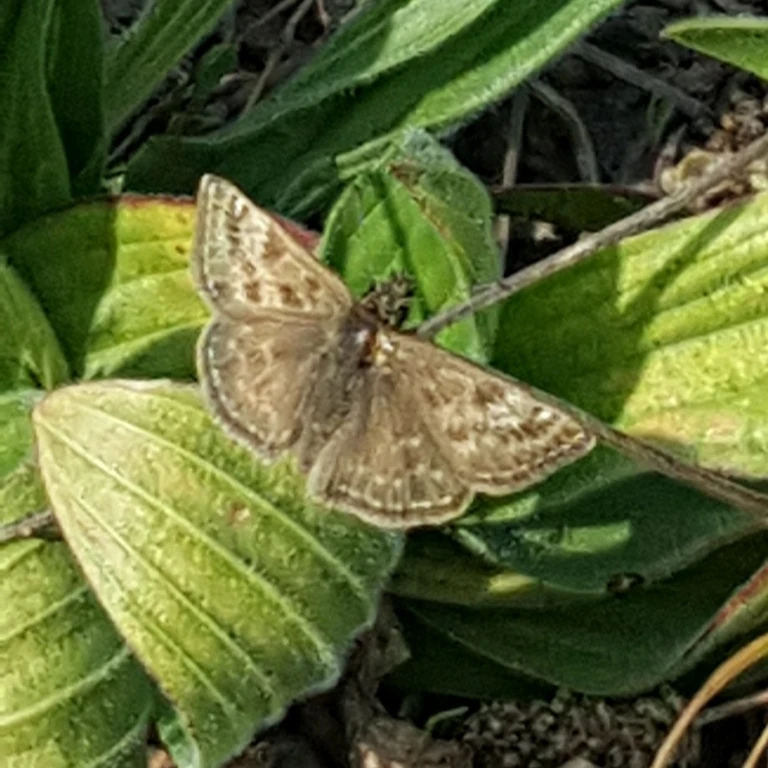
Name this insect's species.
Erynnis tages
